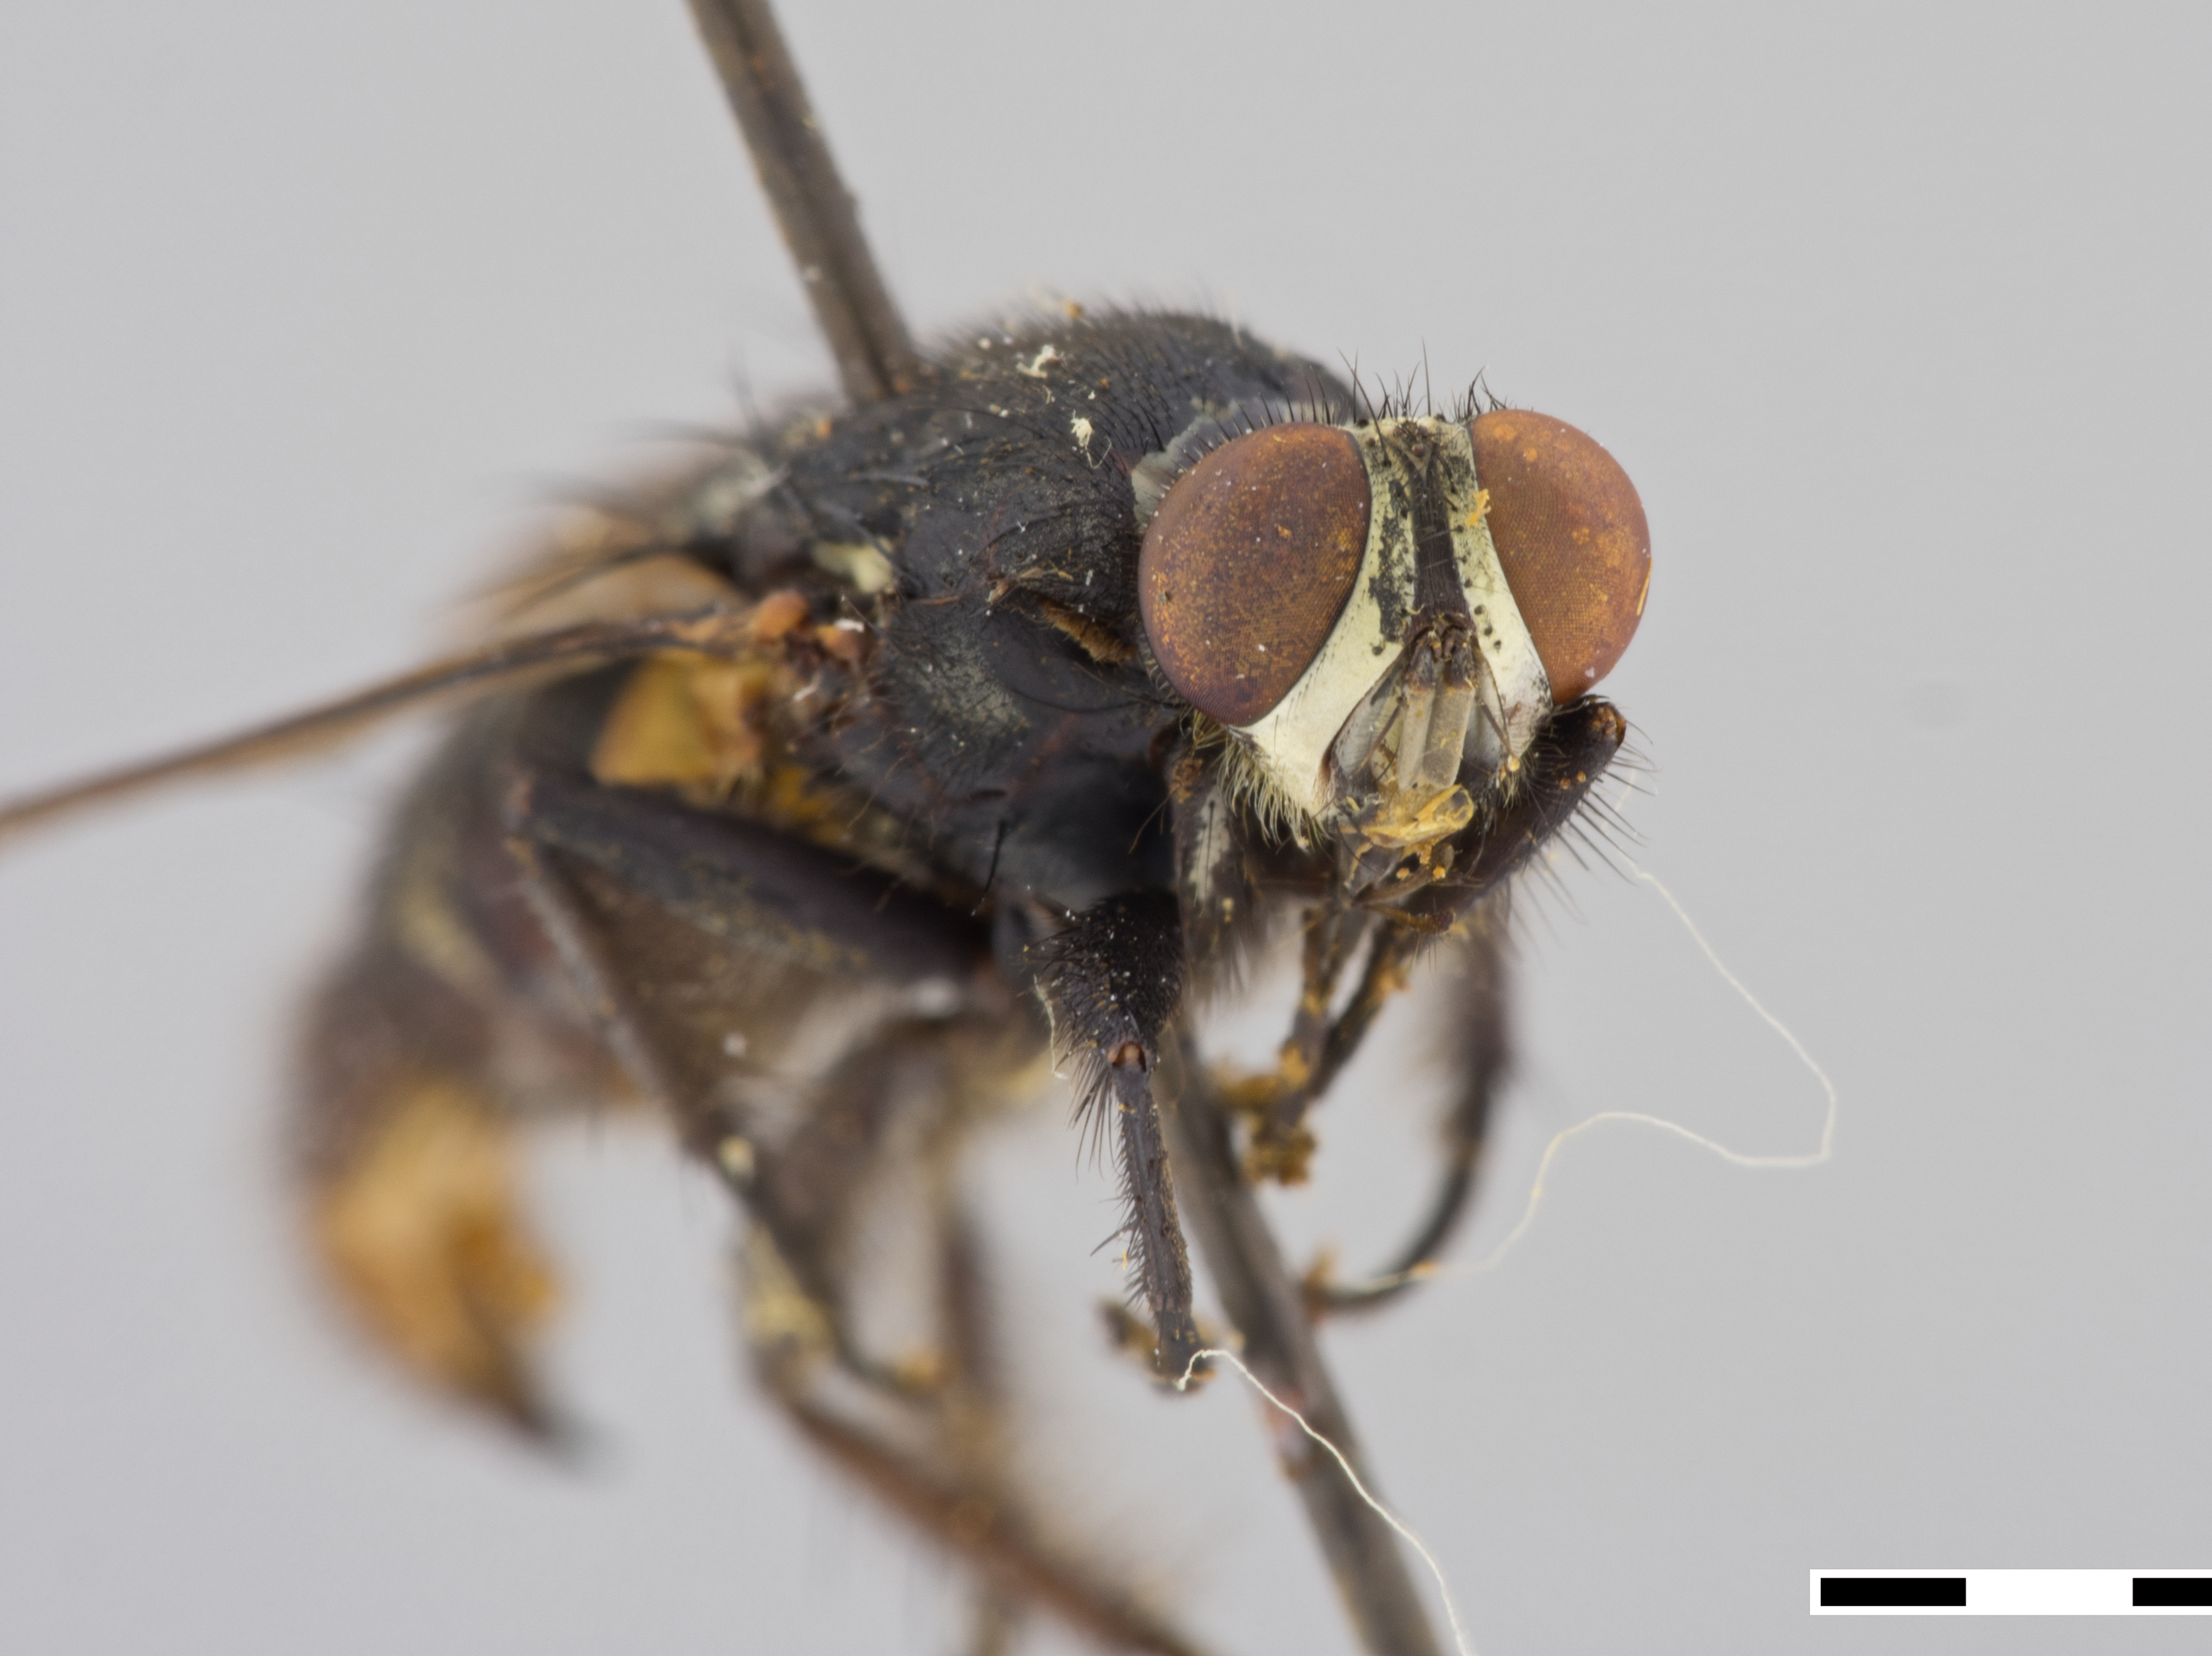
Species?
Peckia villegasi (also Paraphrissopoda villegasi)
